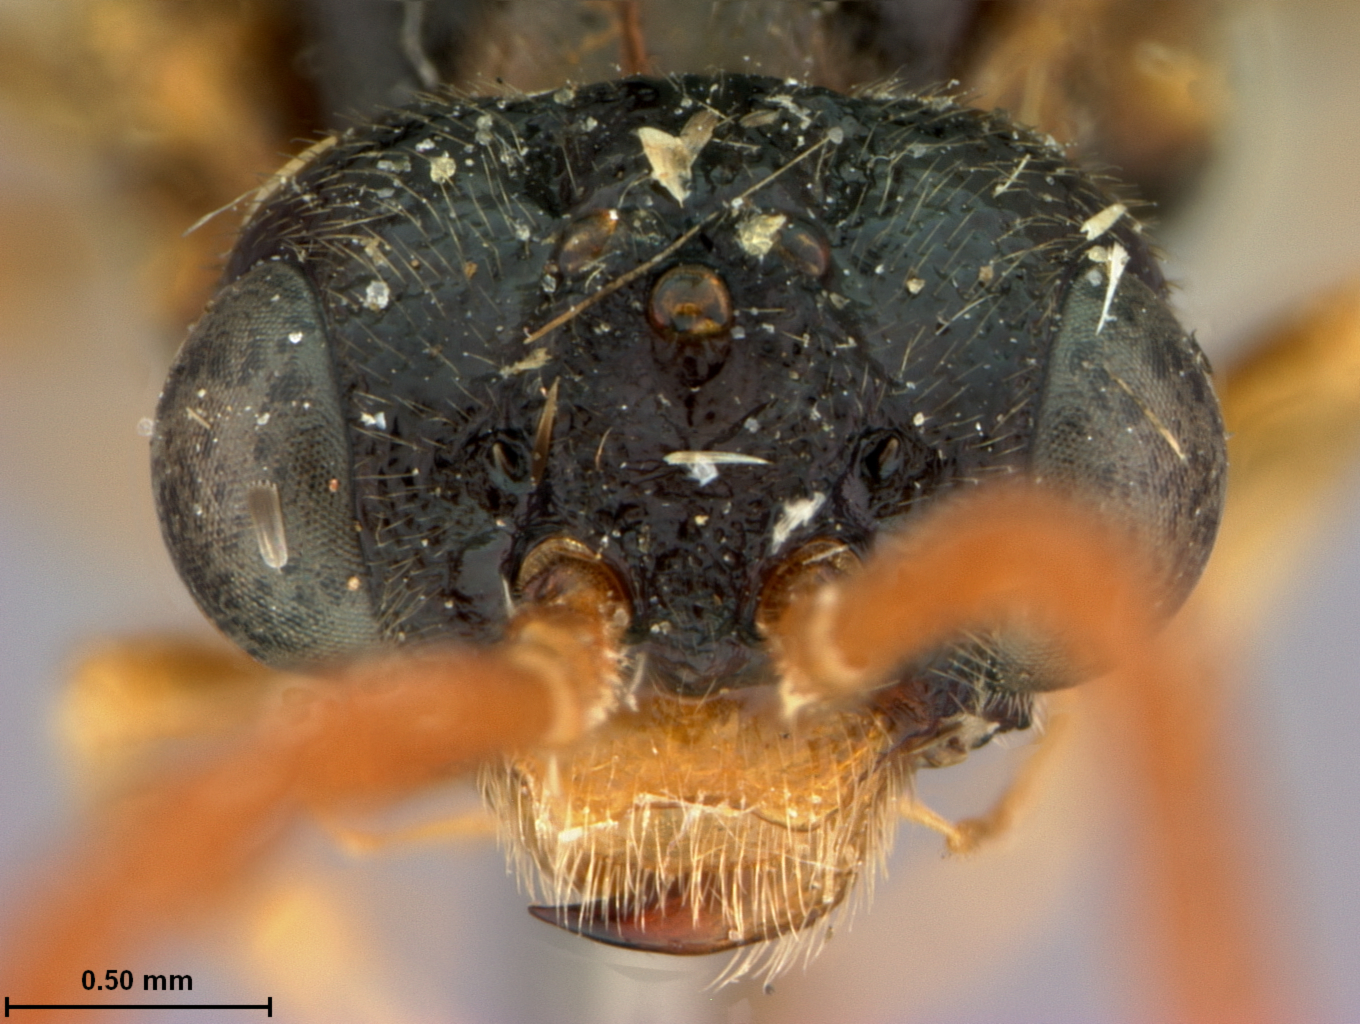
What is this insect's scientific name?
Dimorphopteryx abnormis
